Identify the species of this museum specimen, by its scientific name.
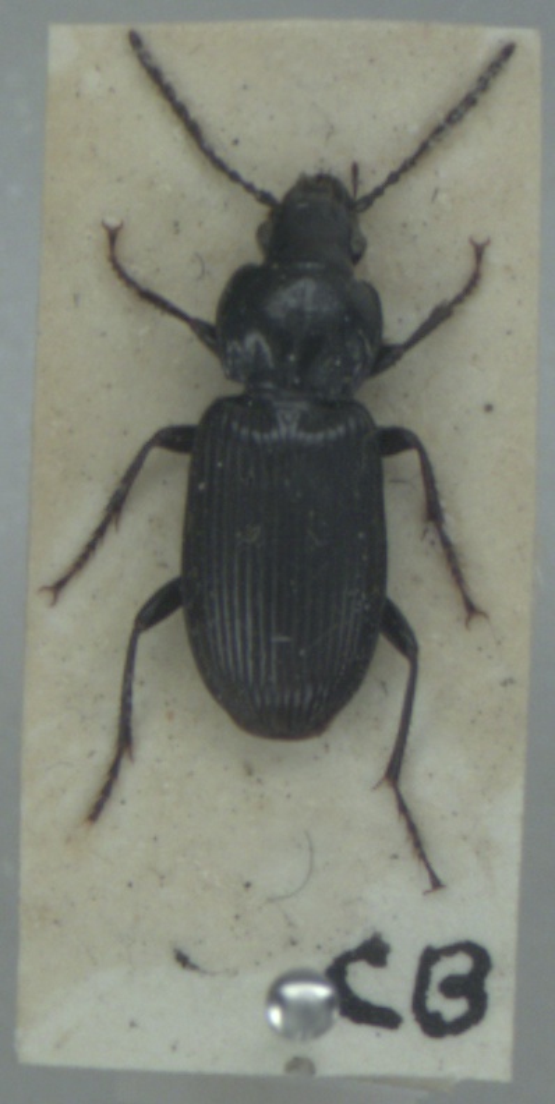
Pterostichus nigrita
